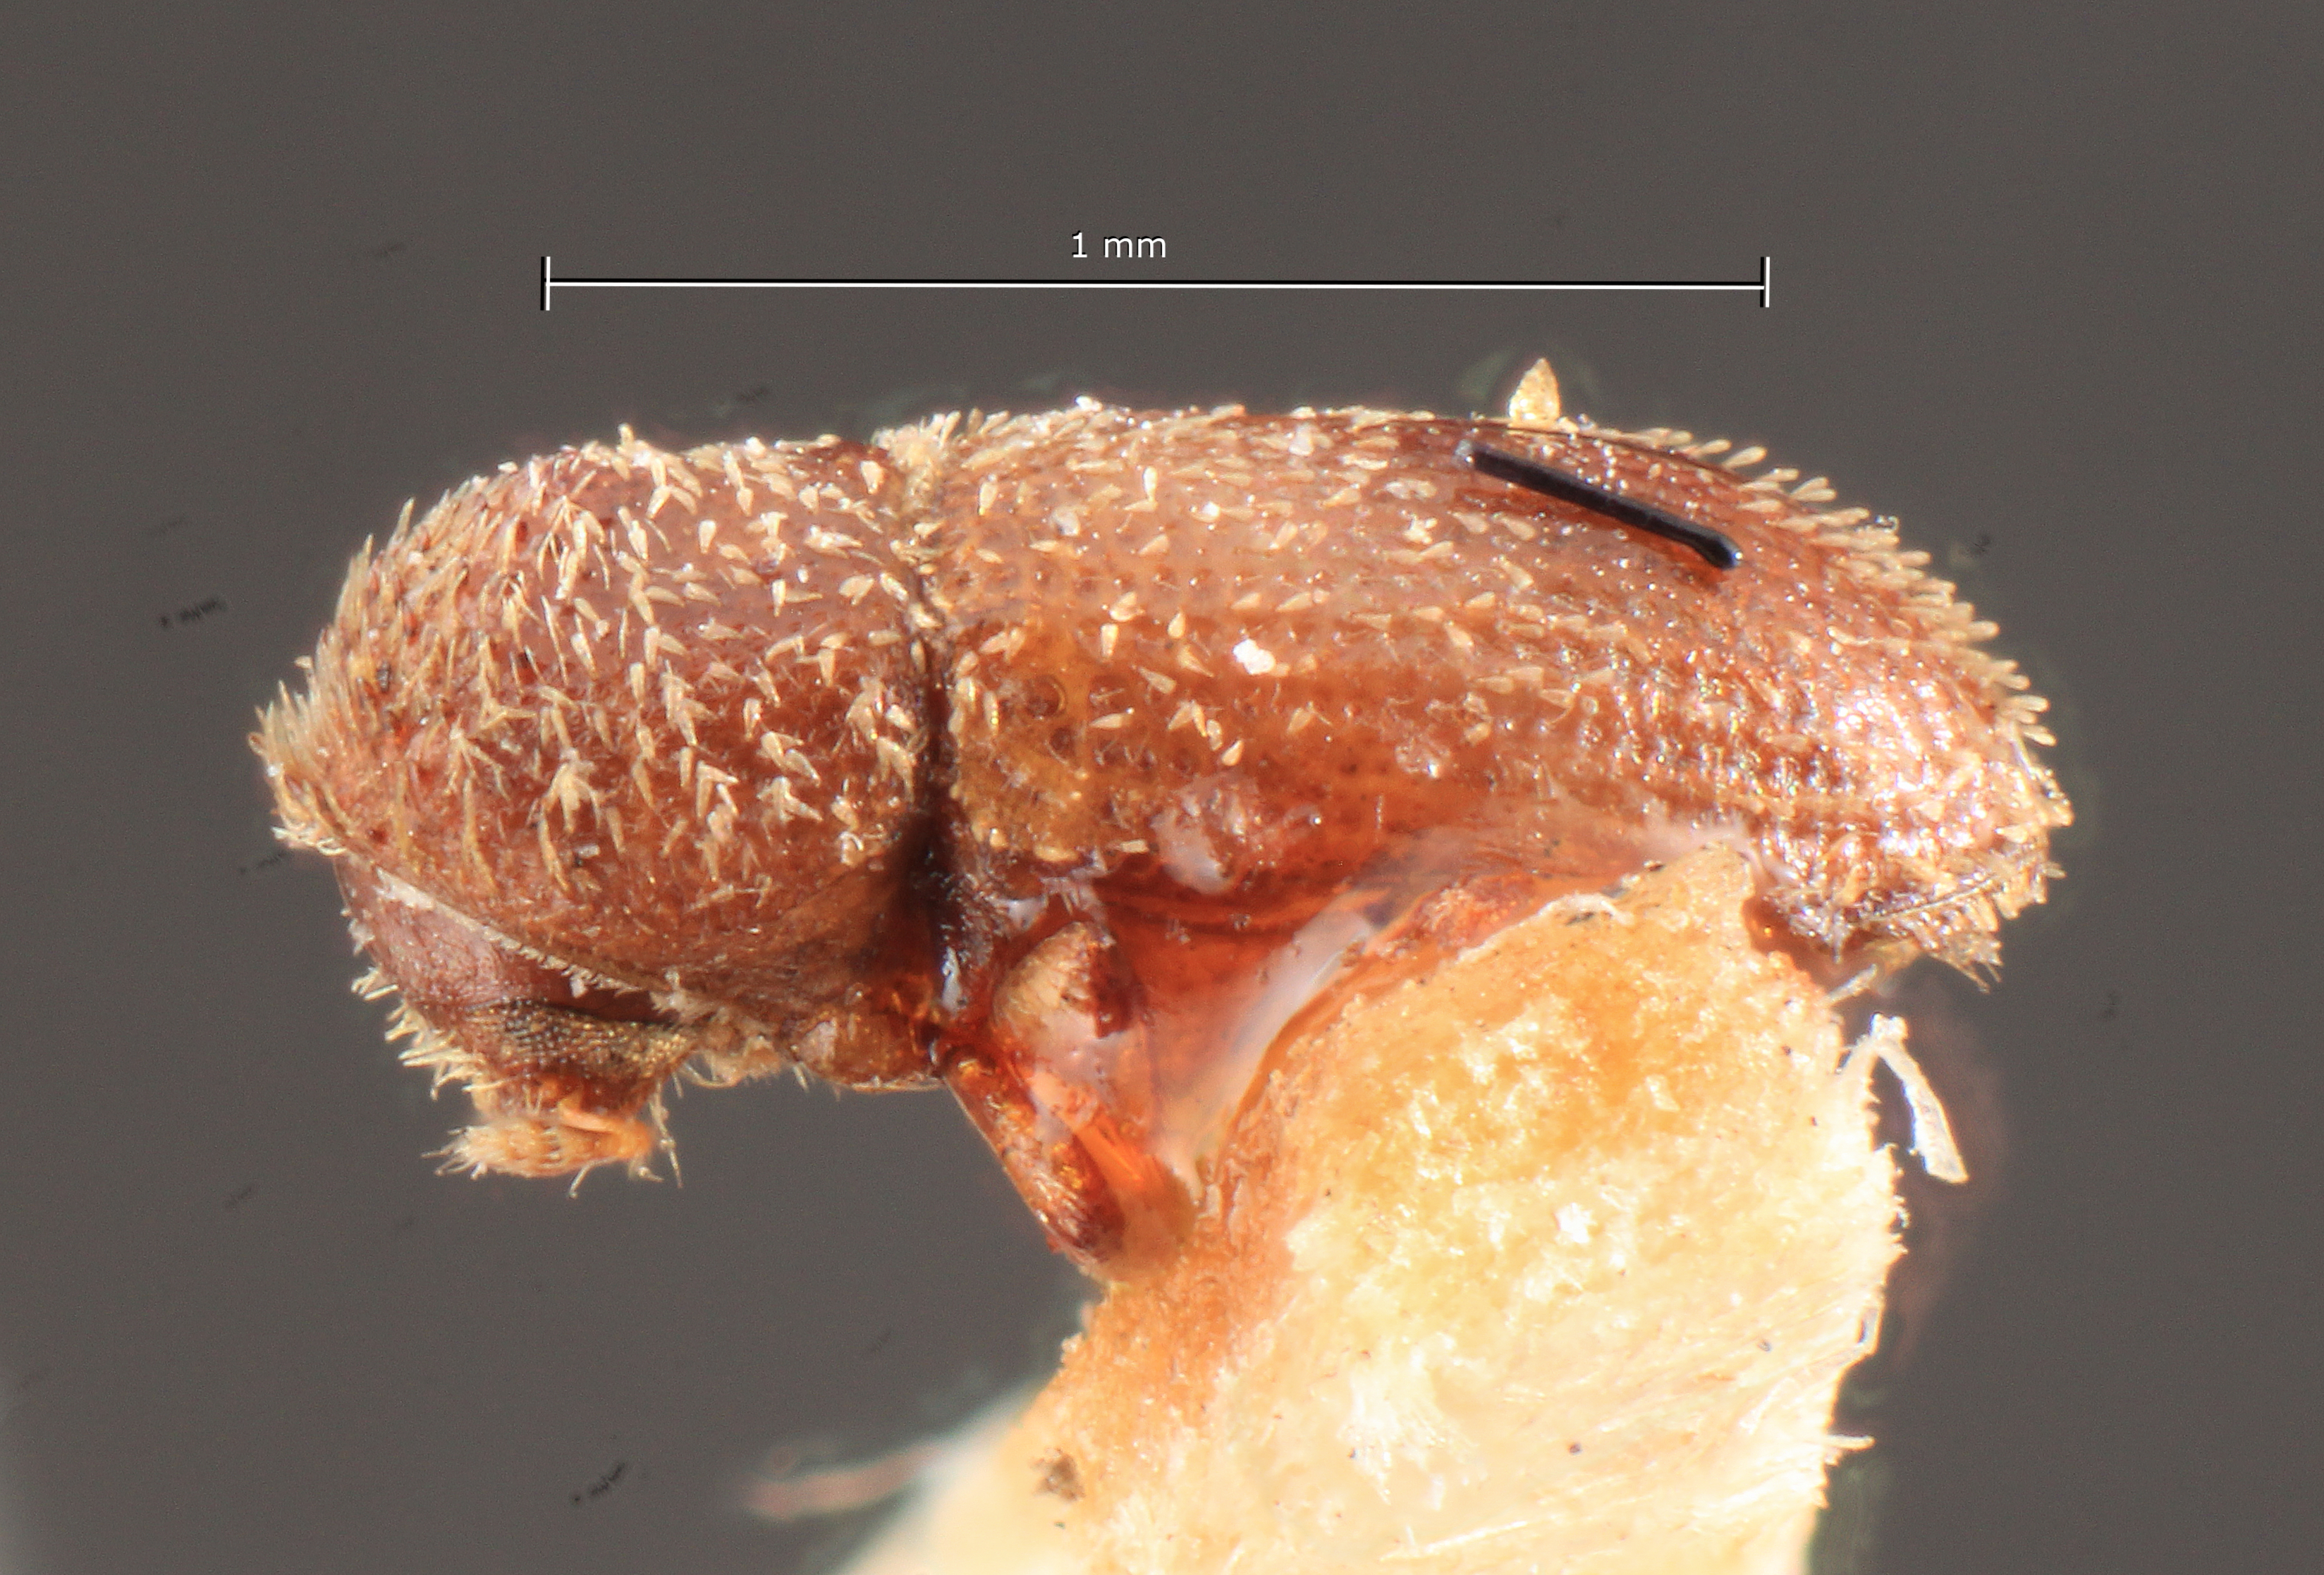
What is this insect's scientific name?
Stephanoderes lucasi
